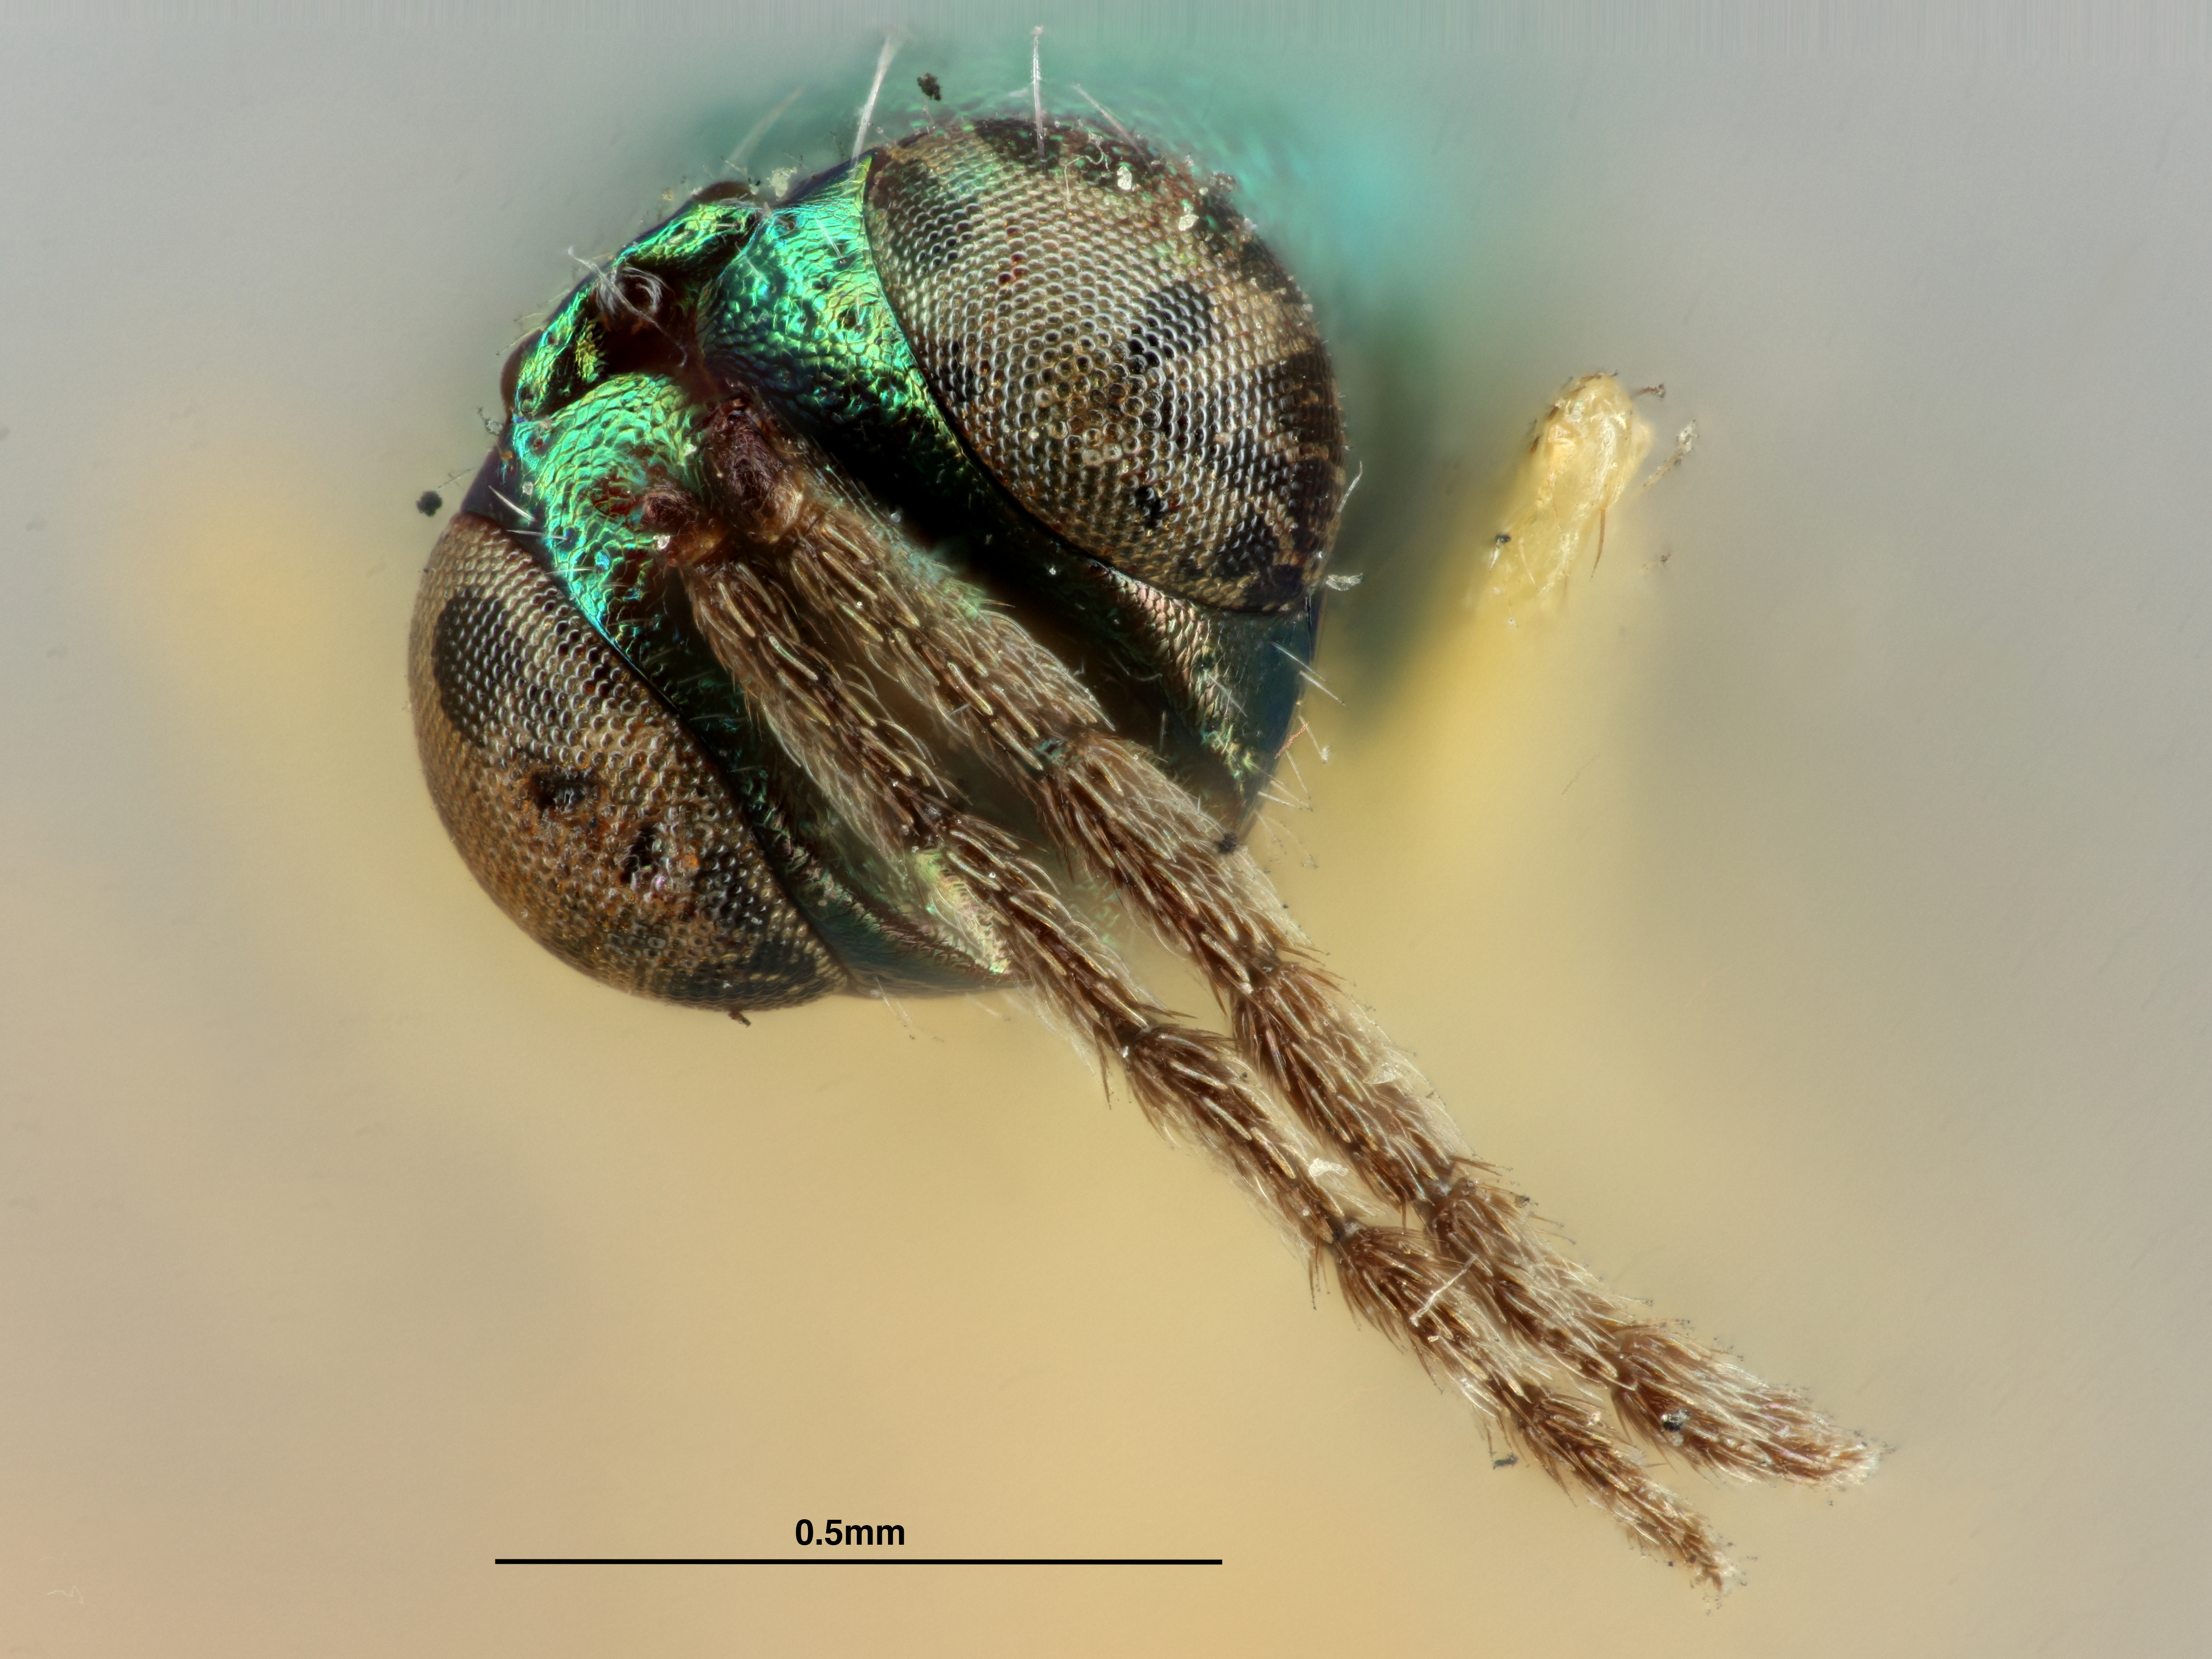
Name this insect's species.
Sympiesis dolichogaster
